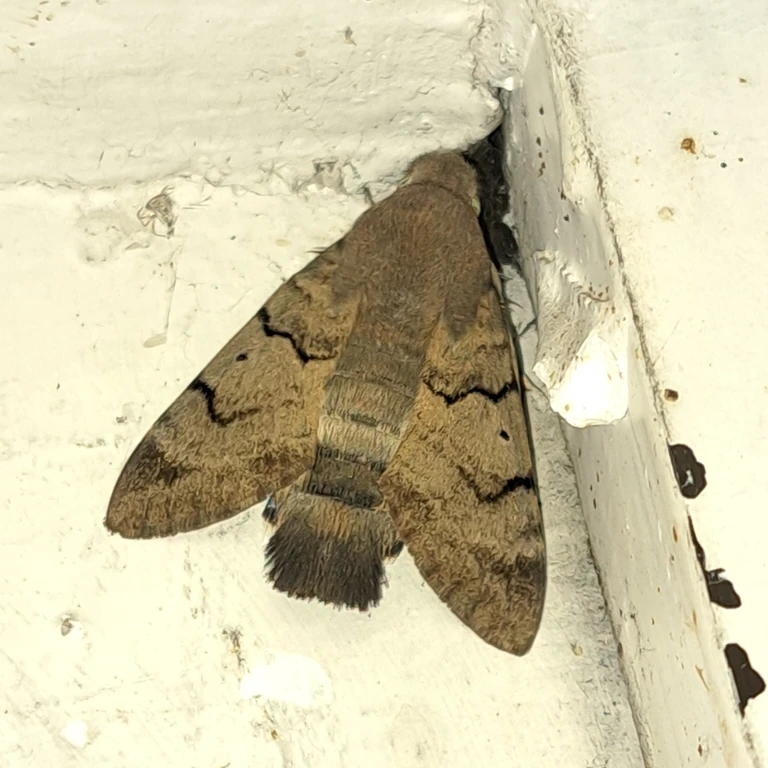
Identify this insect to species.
Macroglossum stellatarum
